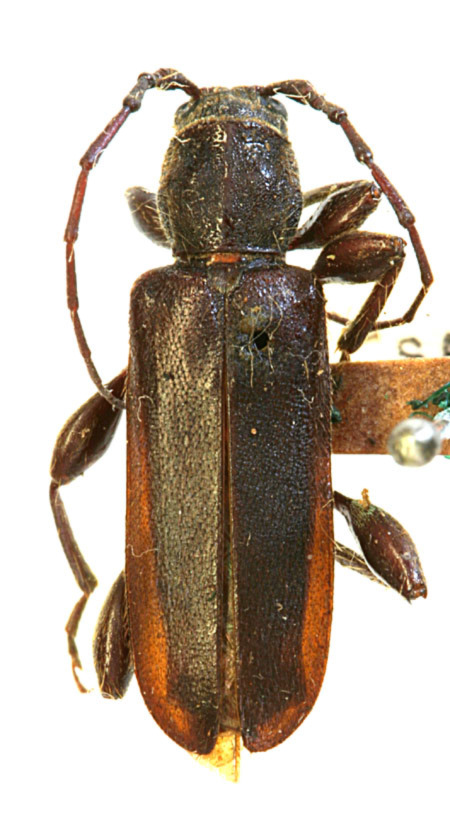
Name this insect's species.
Phymatodes lecontei (also Phymatodes grandis)
